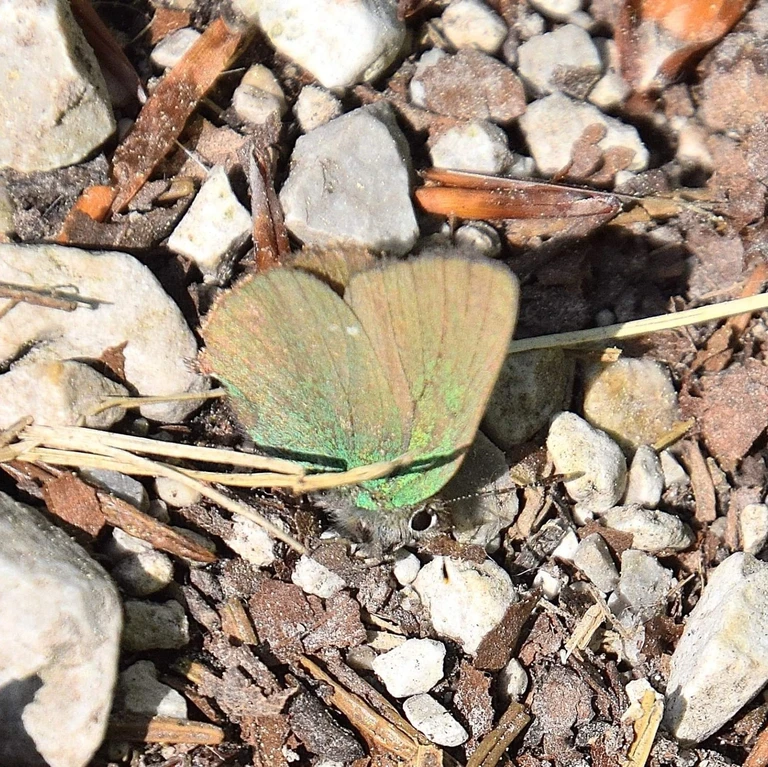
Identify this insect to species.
Callophrys rubi
